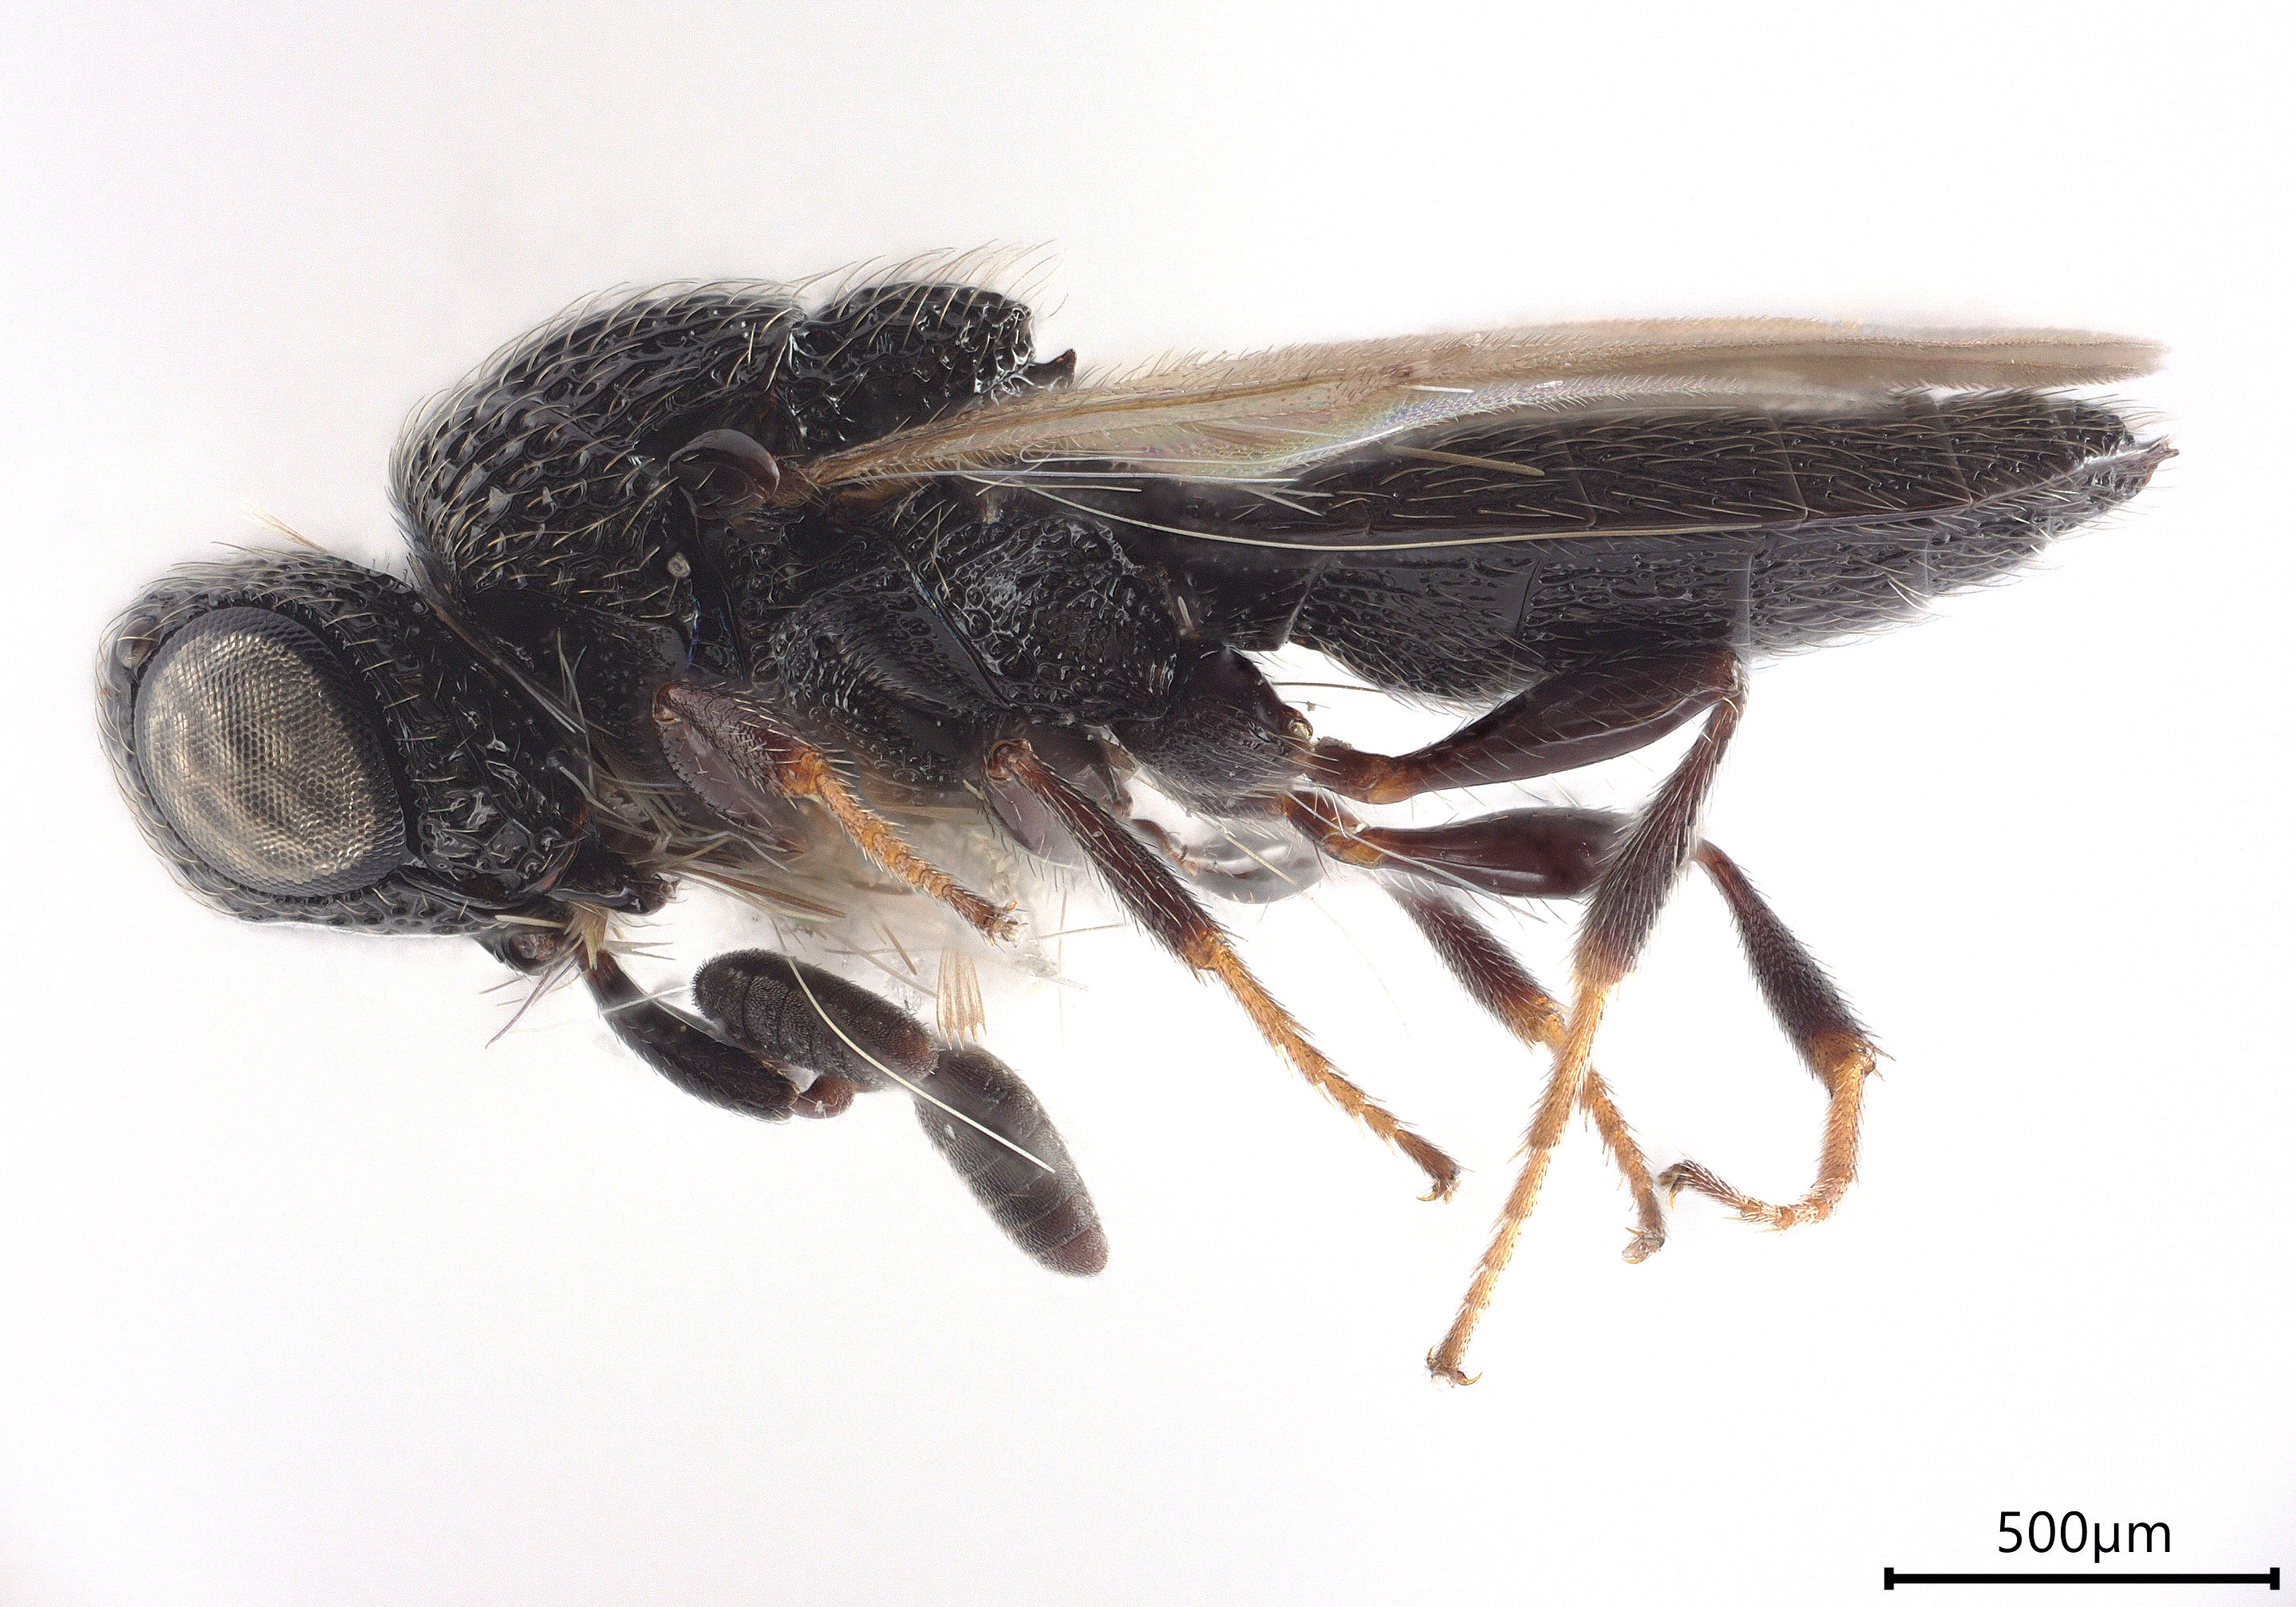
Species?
Oreiscelio turneri
